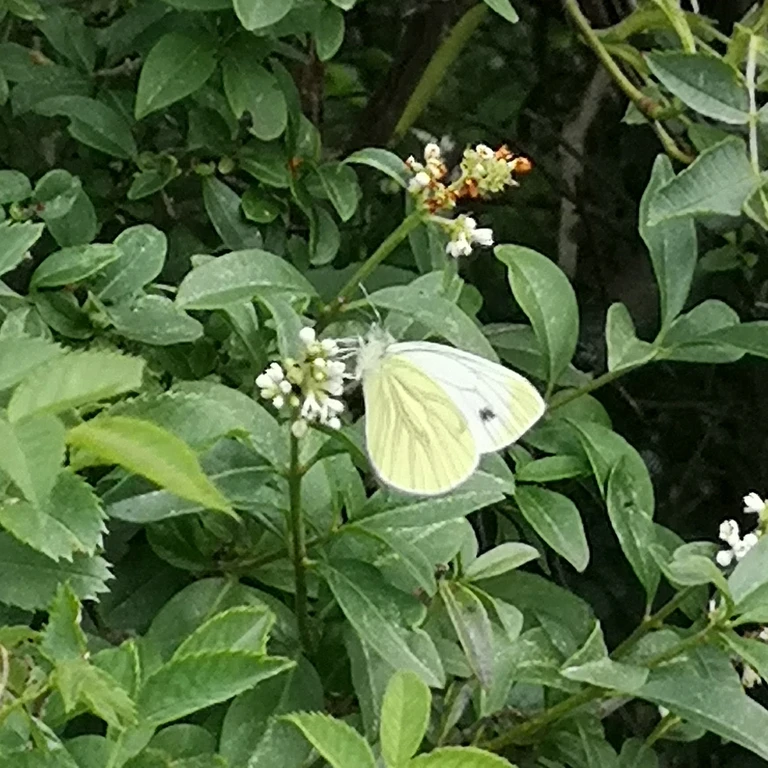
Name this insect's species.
Pieris napi
